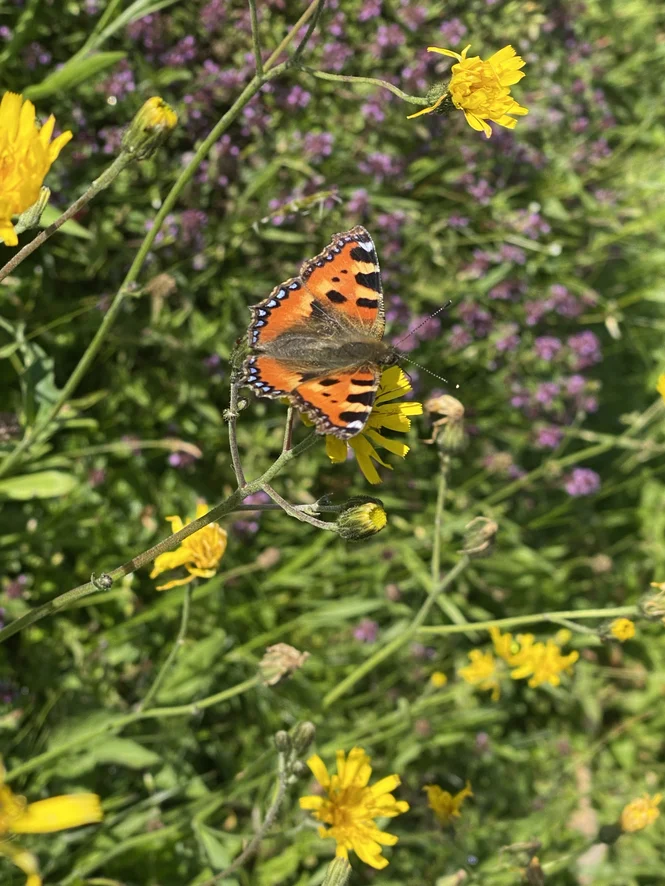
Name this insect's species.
Aglais urticae
